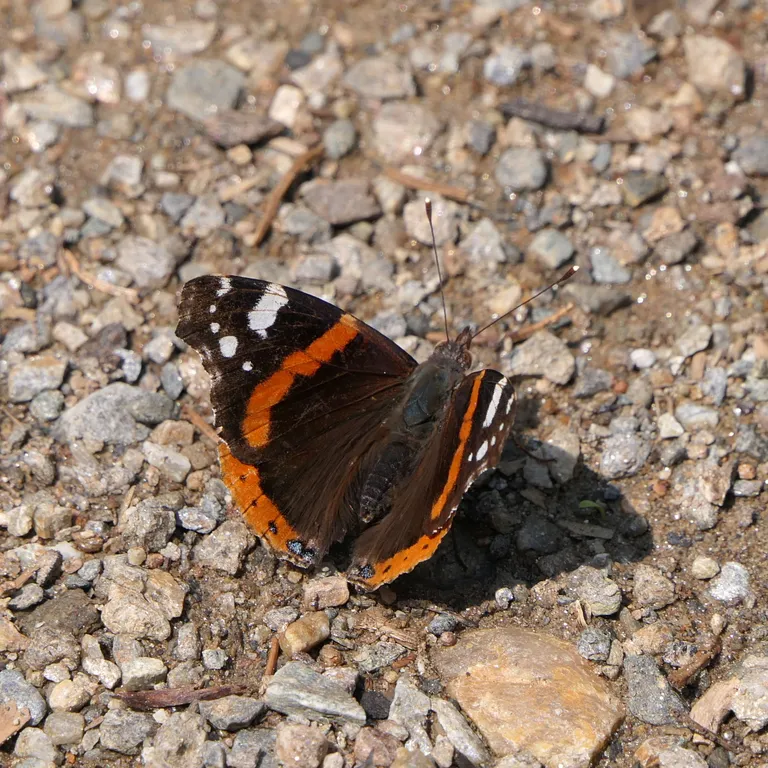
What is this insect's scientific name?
Vanessa atalanta
